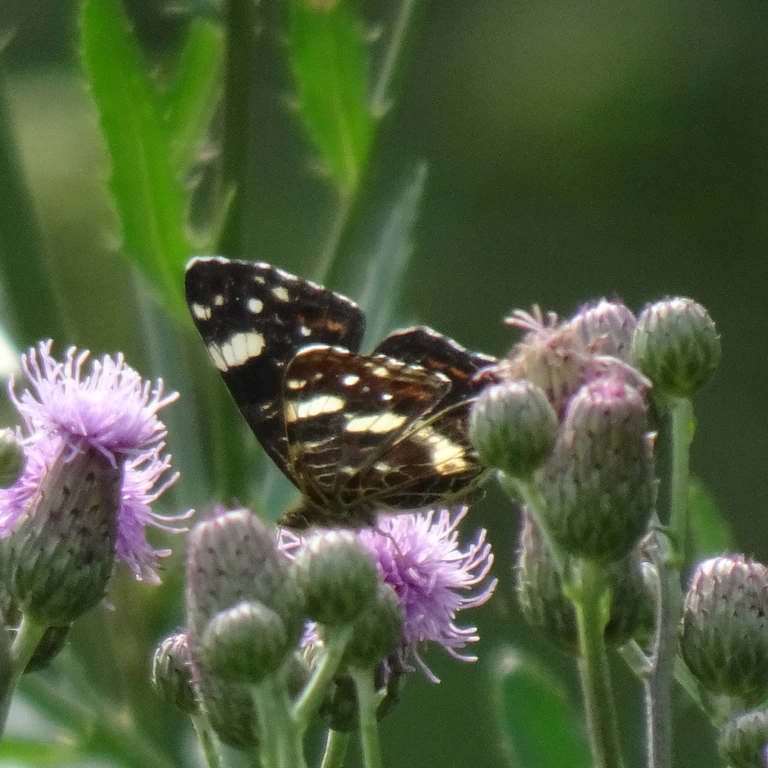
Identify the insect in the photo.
Araschnia levana
